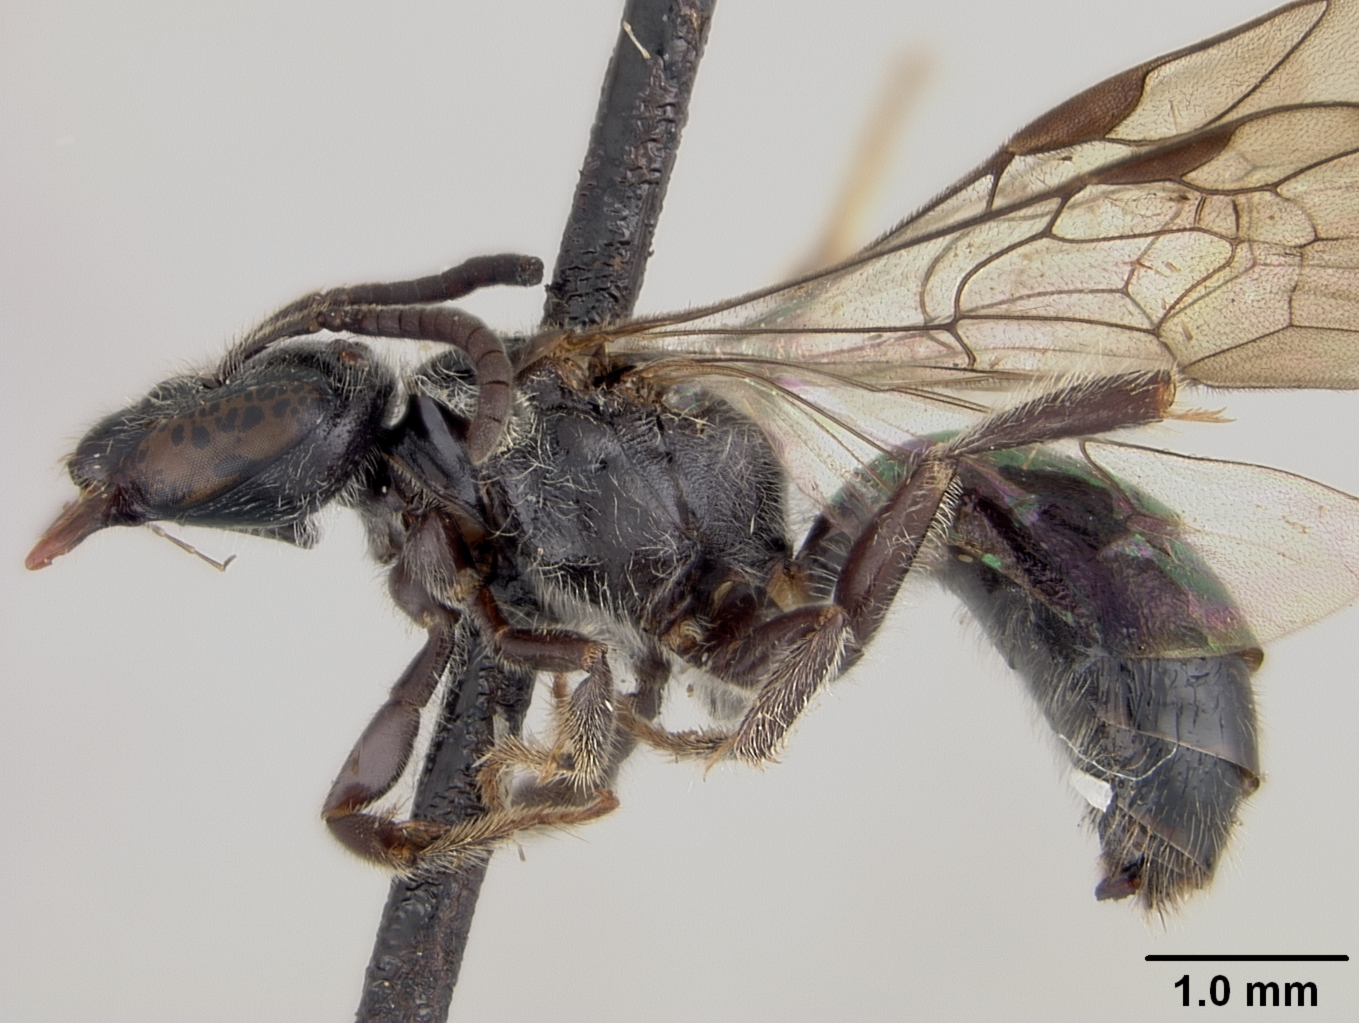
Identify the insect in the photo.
Halictus palmeri
